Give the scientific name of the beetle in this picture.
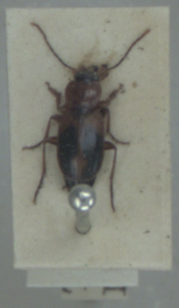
Badister bullatus
